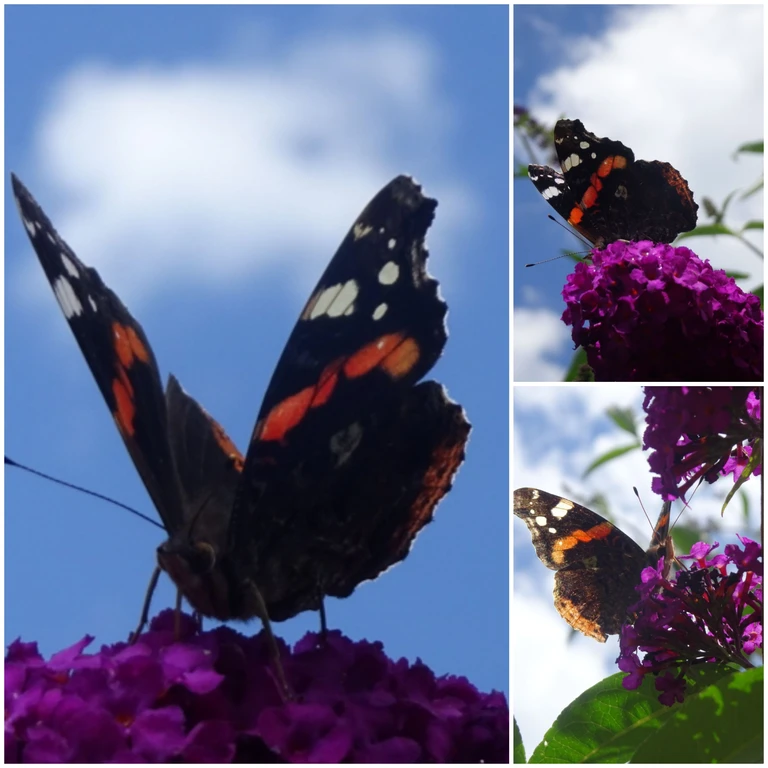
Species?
Vanessa atalanta
